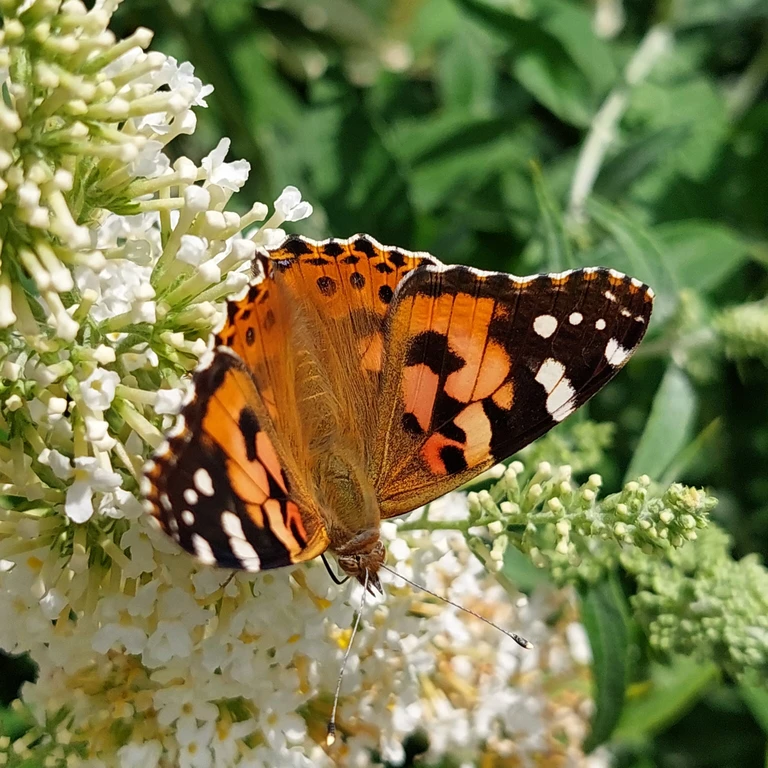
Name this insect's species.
Vanessa cardui
